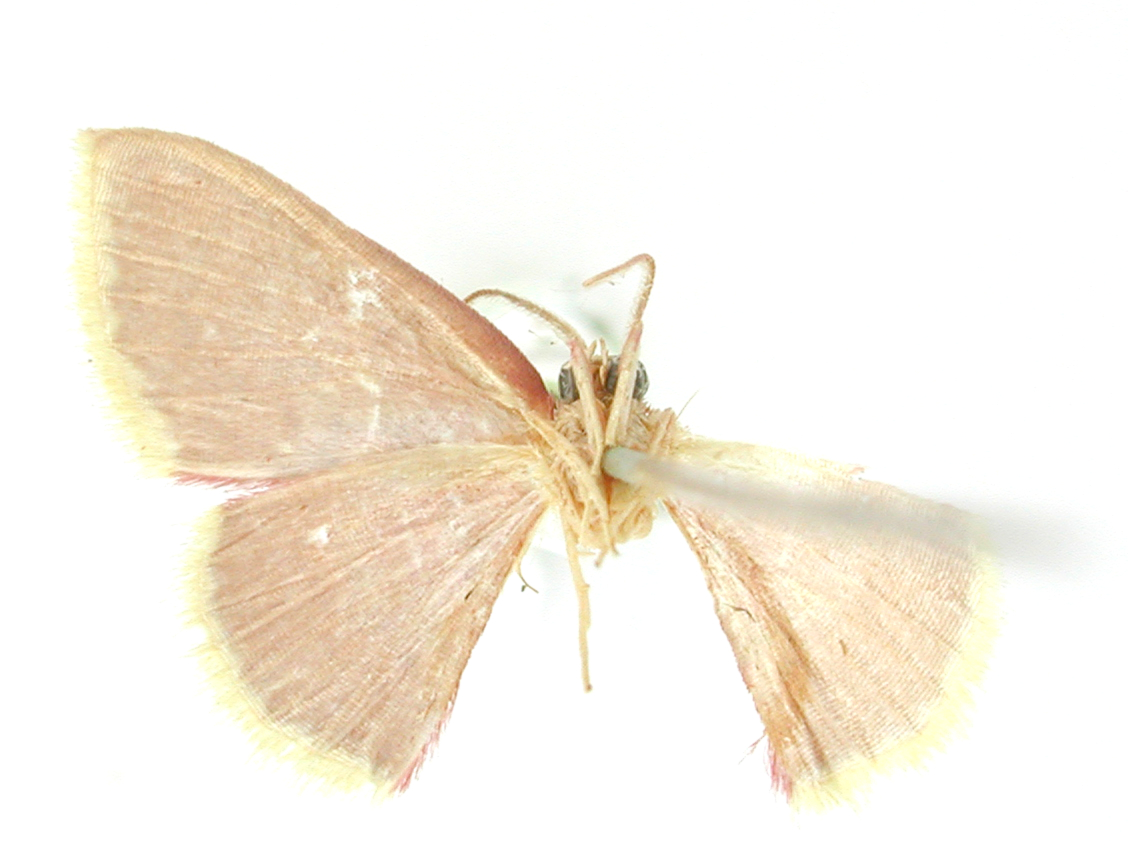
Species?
Tricentra aurilimbata
